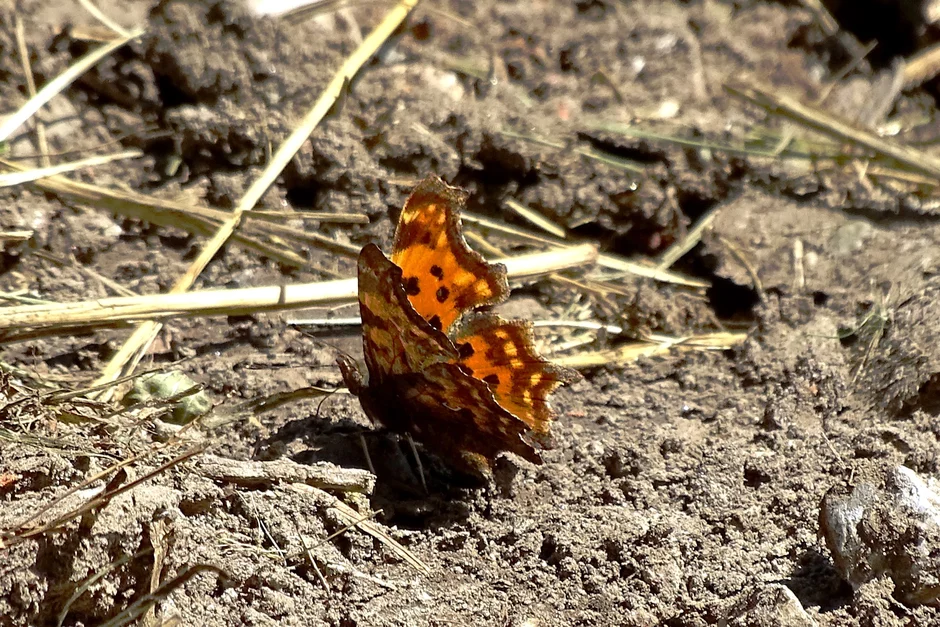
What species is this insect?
Polygonia c-album
